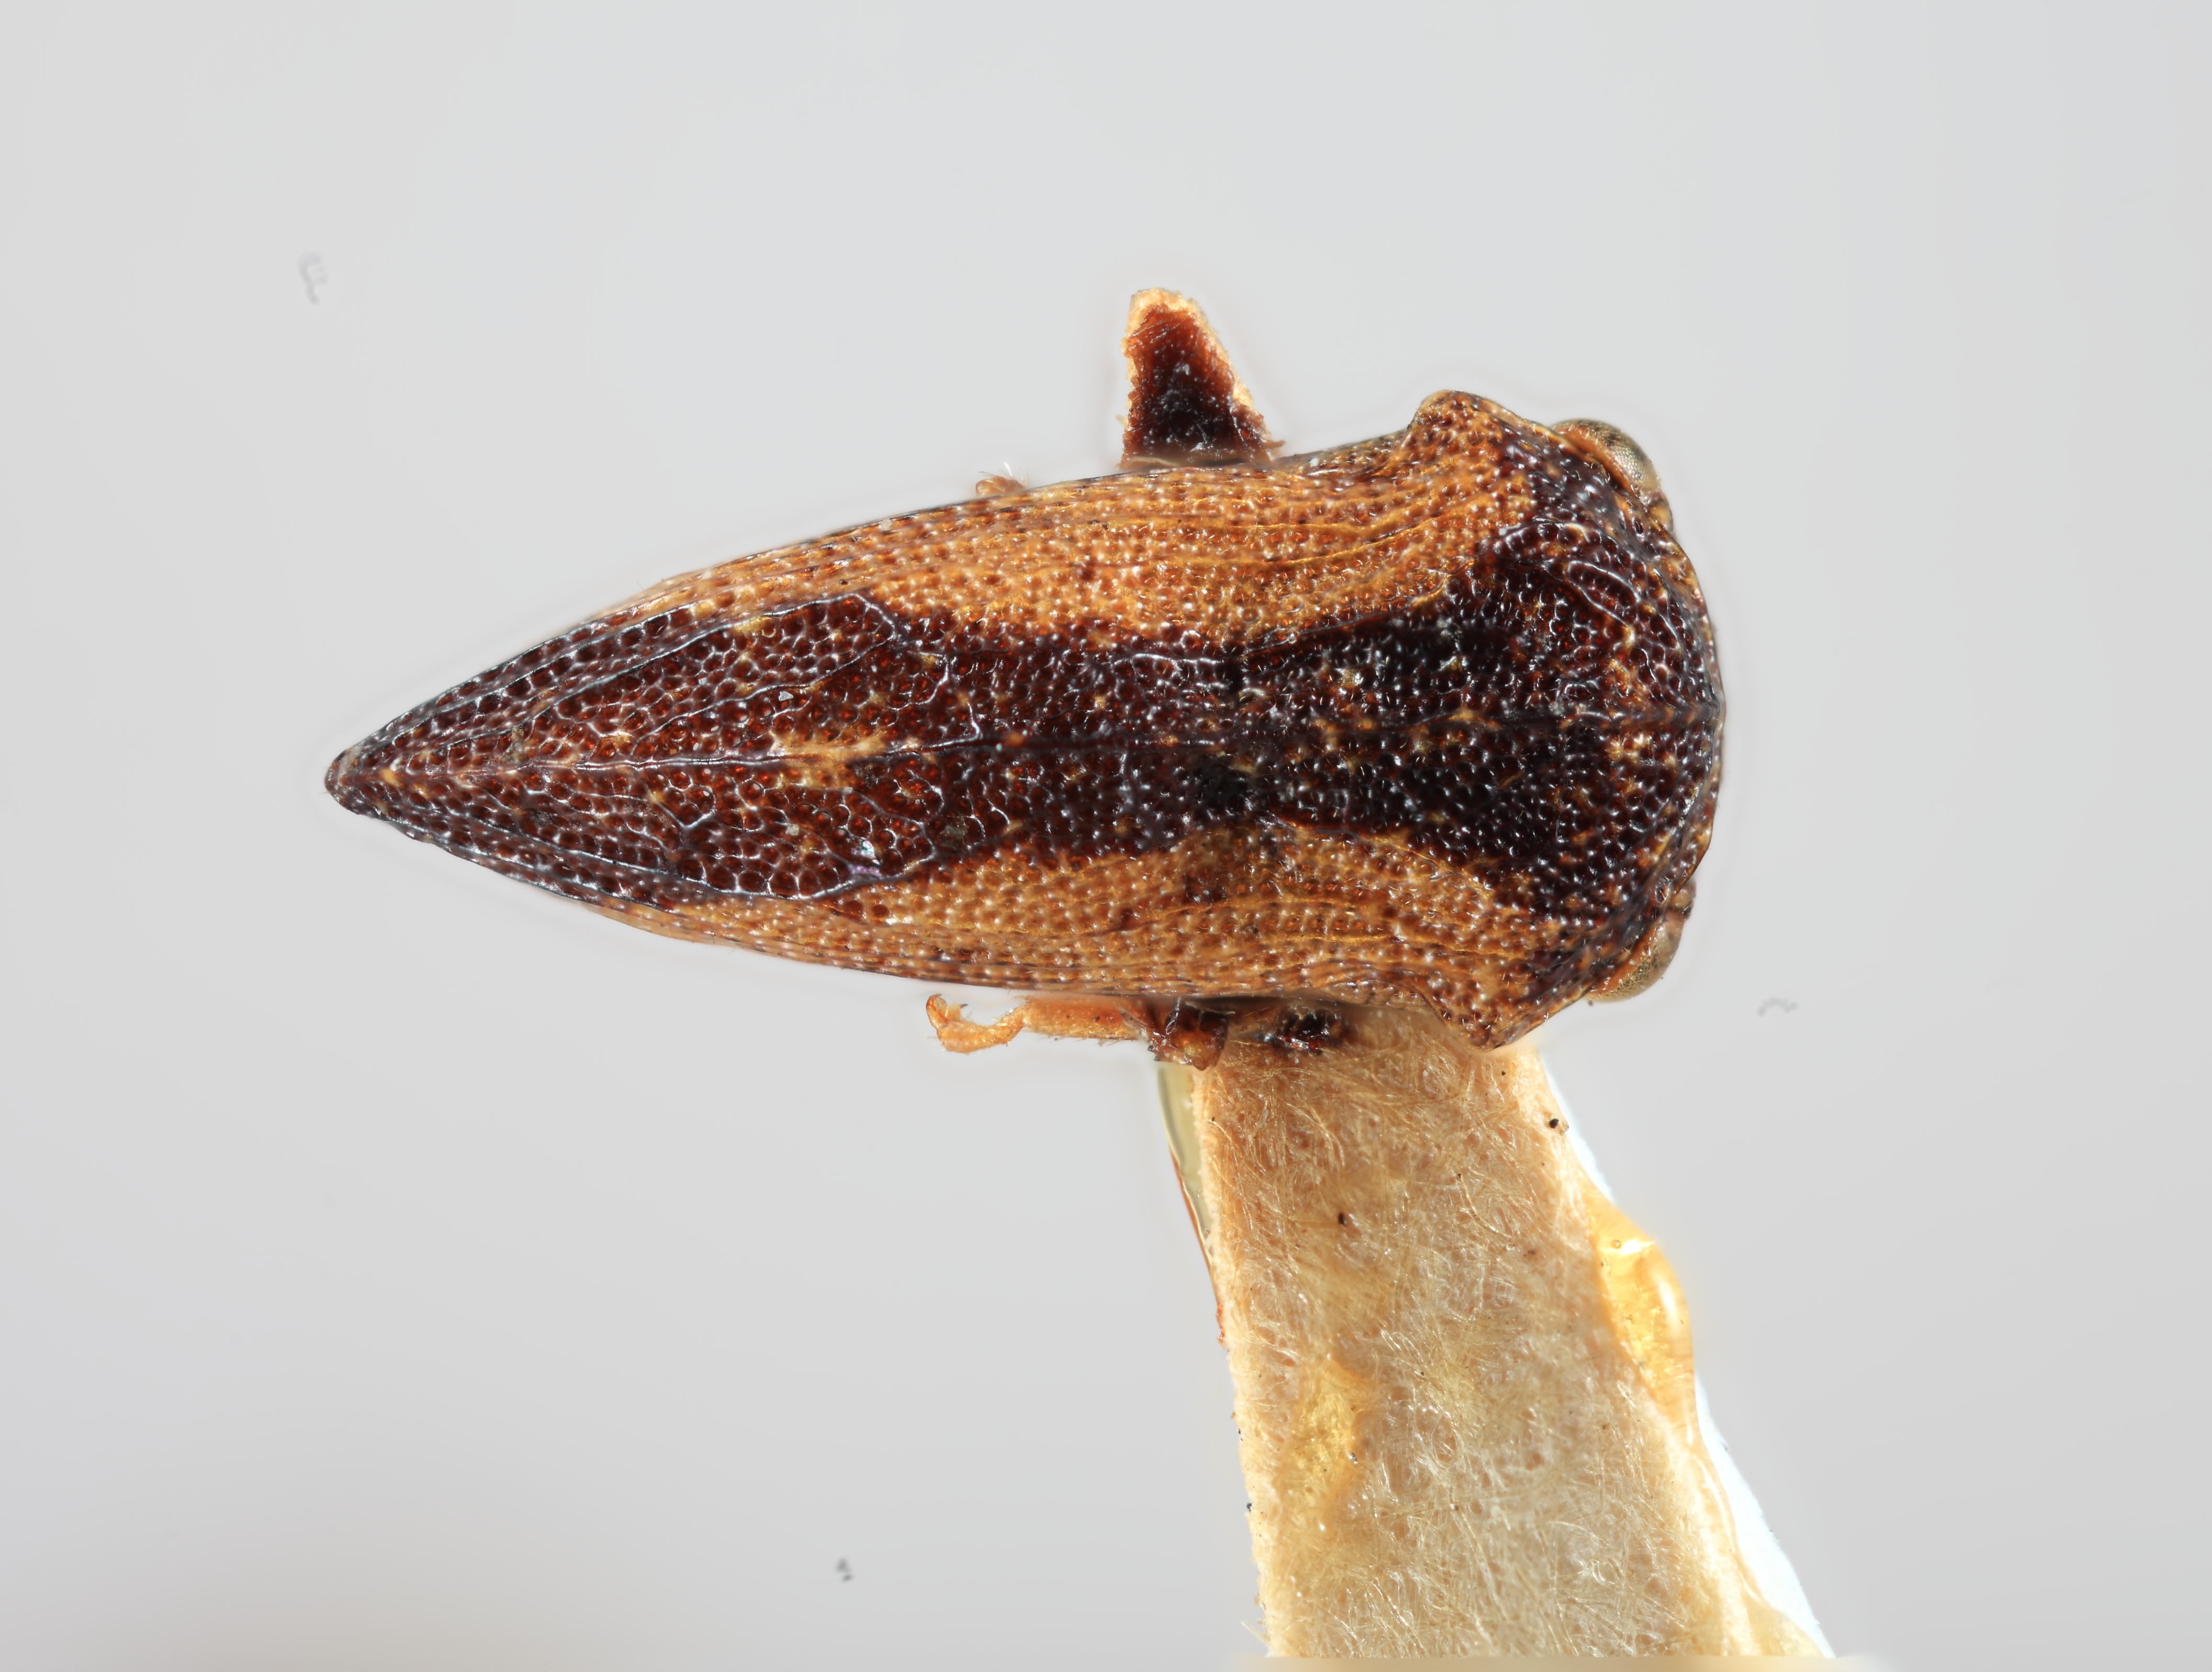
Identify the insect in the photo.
Publilia nigridorsum
